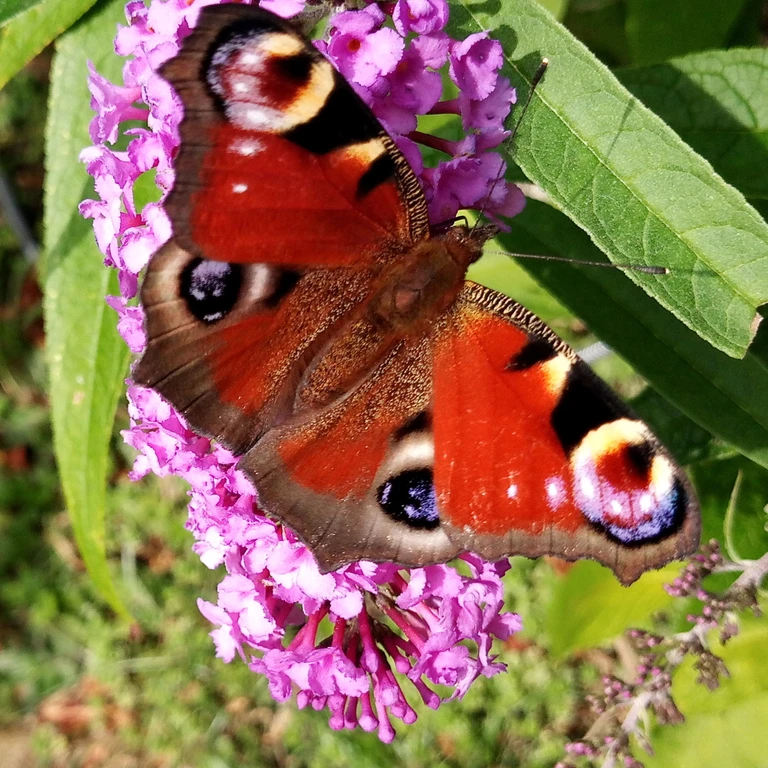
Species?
Aglais io
